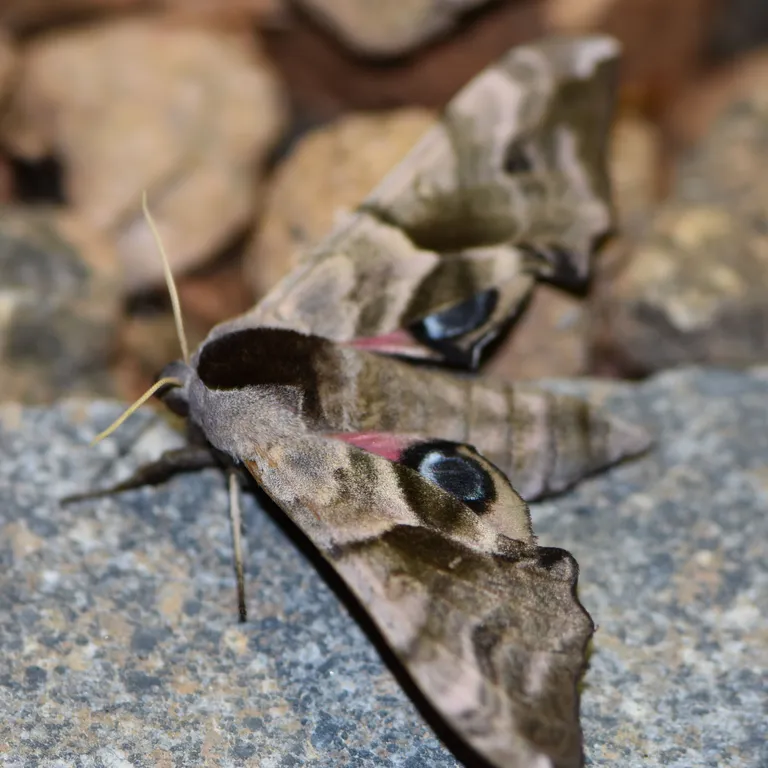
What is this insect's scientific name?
Smerinthus ocellata
